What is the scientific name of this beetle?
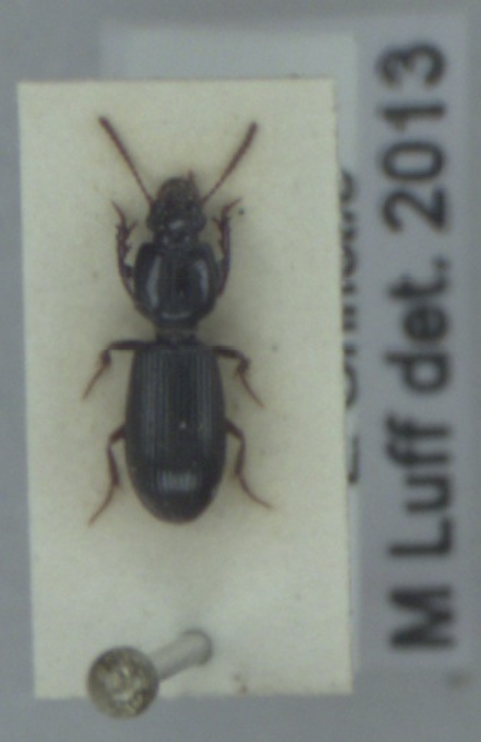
Clivina fossor
